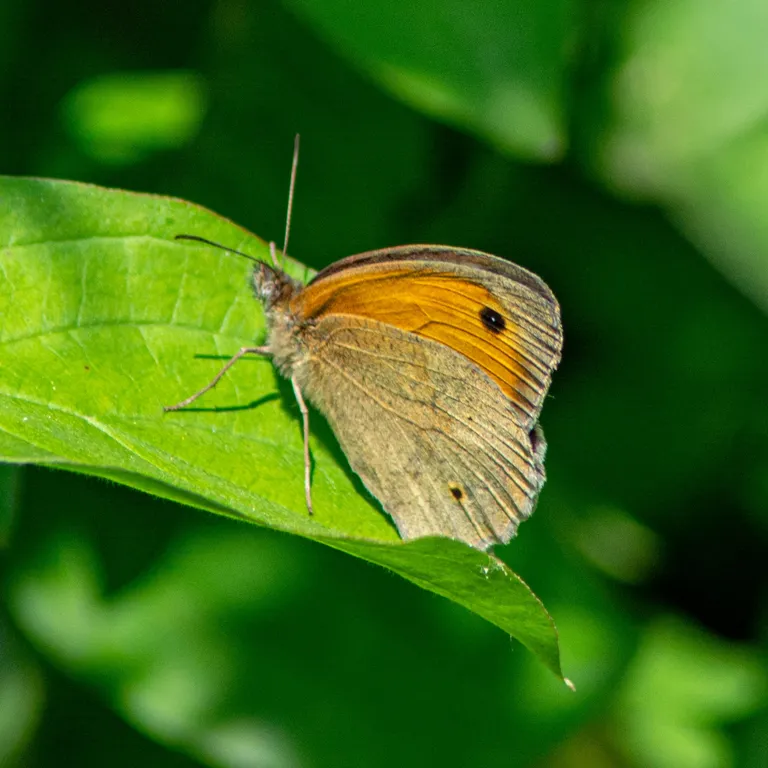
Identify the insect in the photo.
Maniola jurtina
